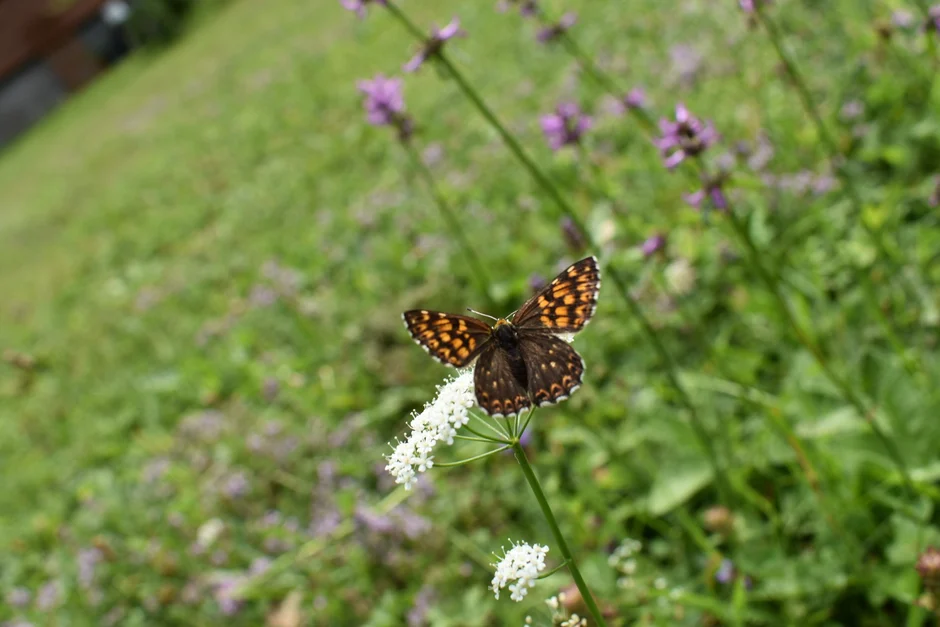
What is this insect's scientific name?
Hamearis lucina
